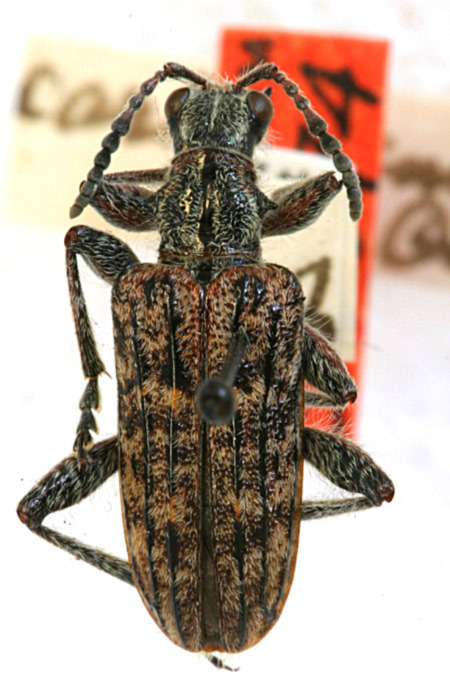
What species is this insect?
Rhagium cariniventre (also Rhagium inquisitor)
